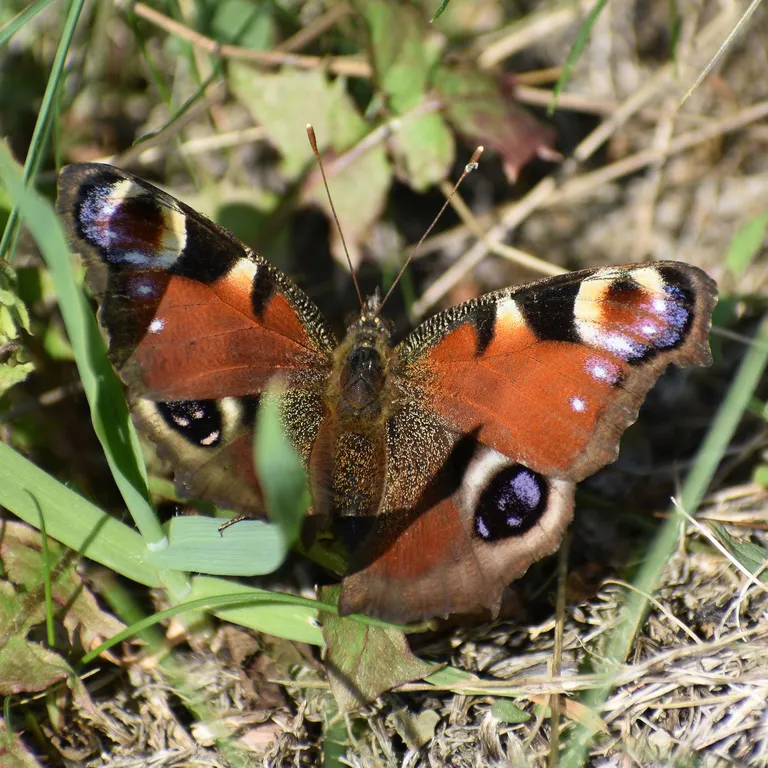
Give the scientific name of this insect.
Aglais io
